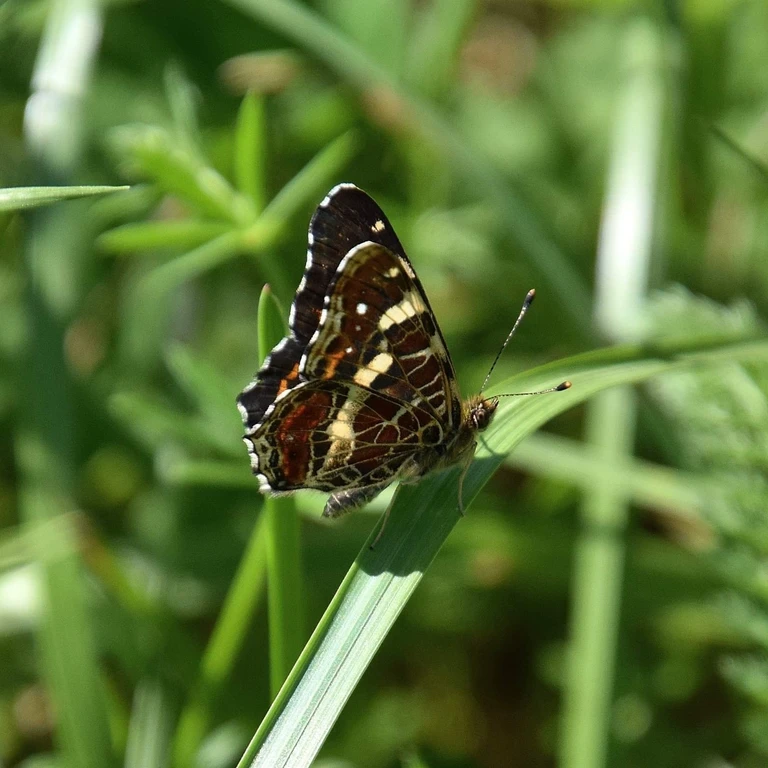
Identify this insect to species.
Araschnia levana
